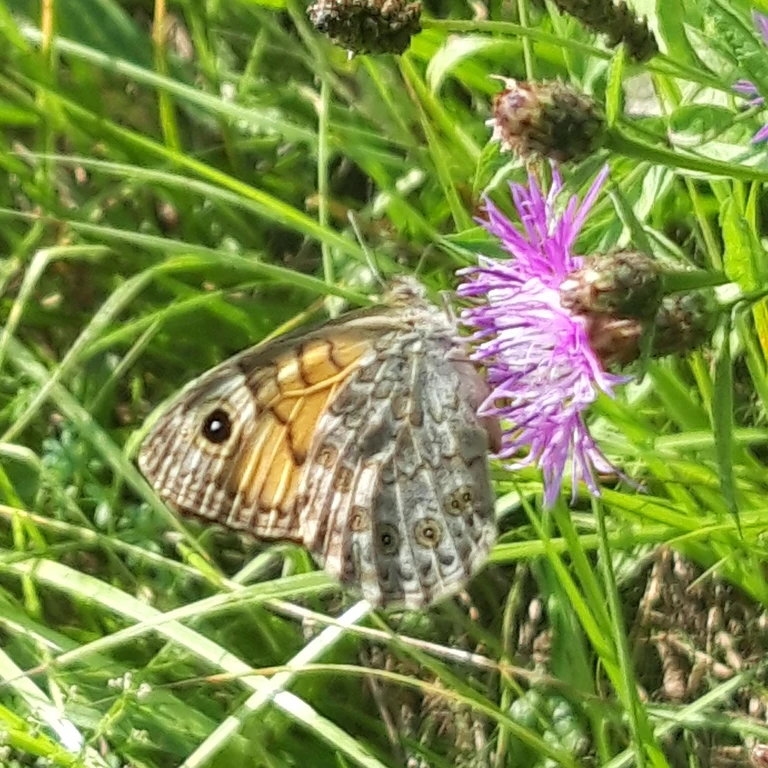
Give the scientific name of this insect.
Lasiommata megera (also Pararge megera)
